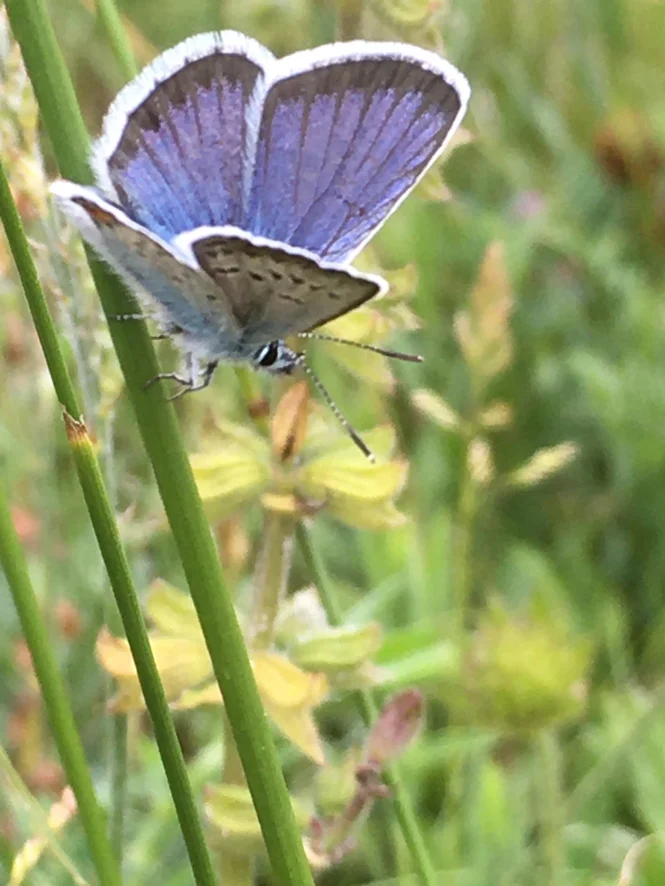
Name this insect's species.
Plebejus argus
